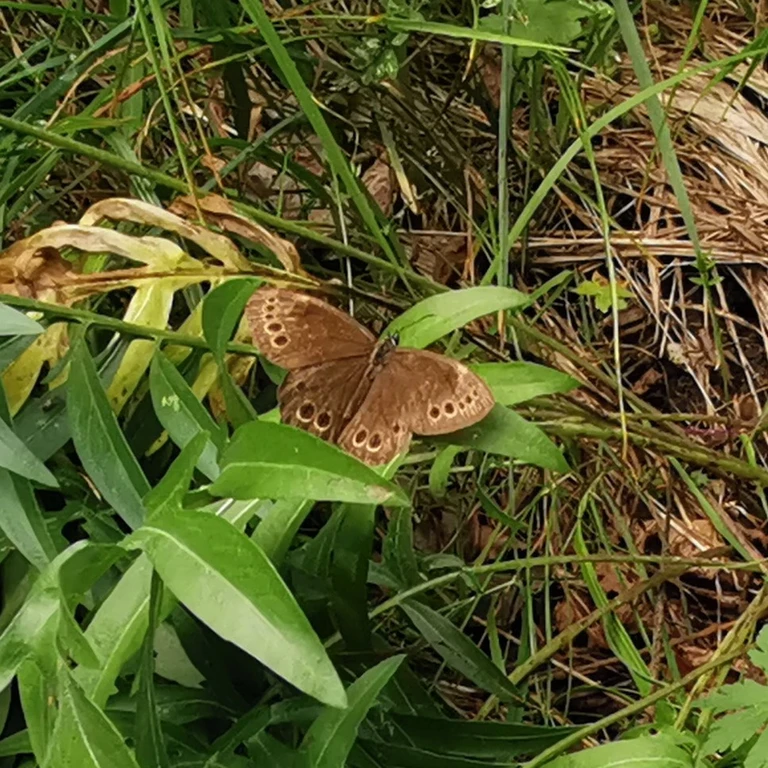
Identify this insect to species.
Lopinga achine (also Pararge achine)
